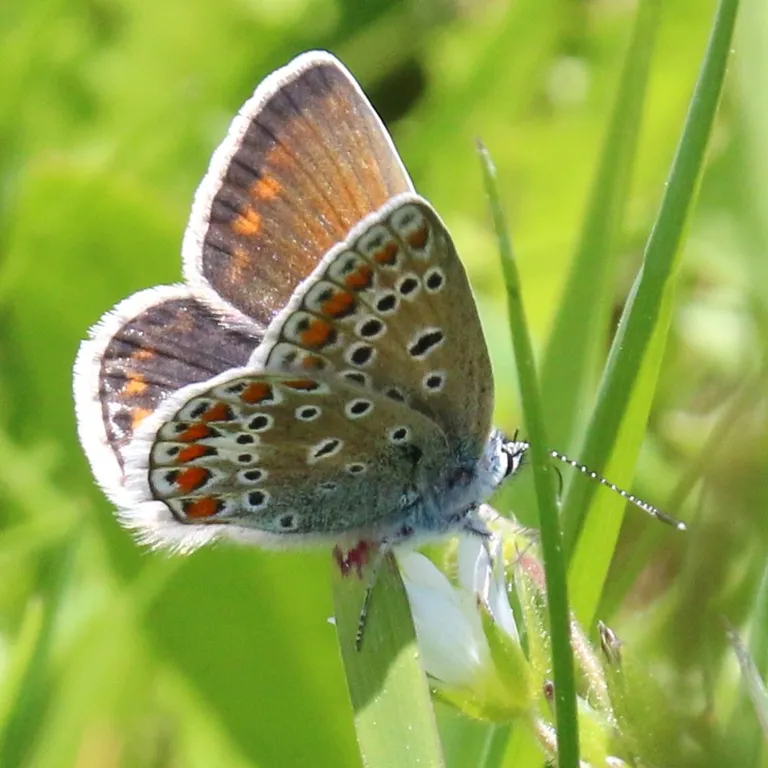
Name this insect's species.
Polyommatus icarus
